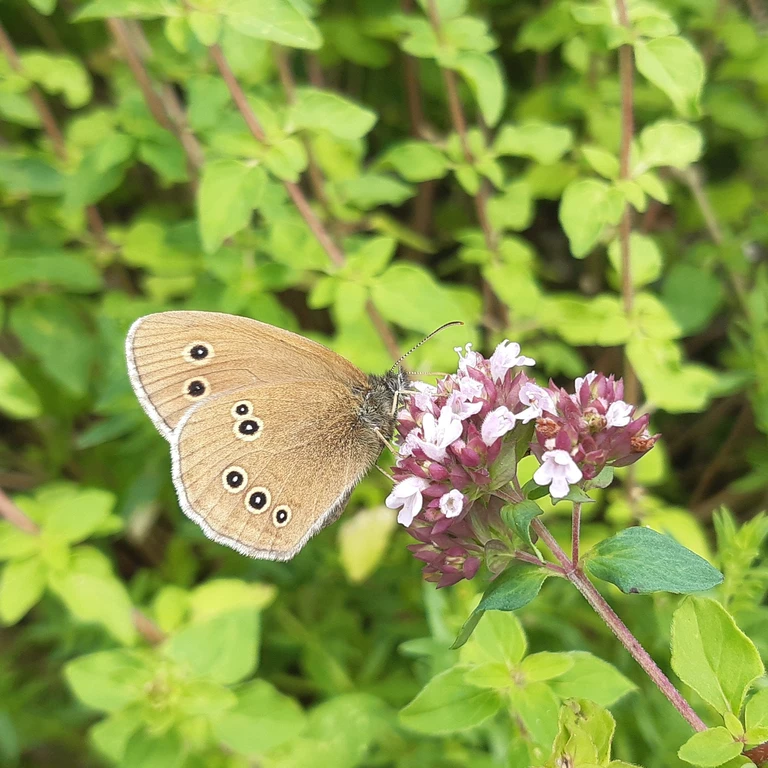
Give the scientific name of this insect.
Aphantopus hyperantus
